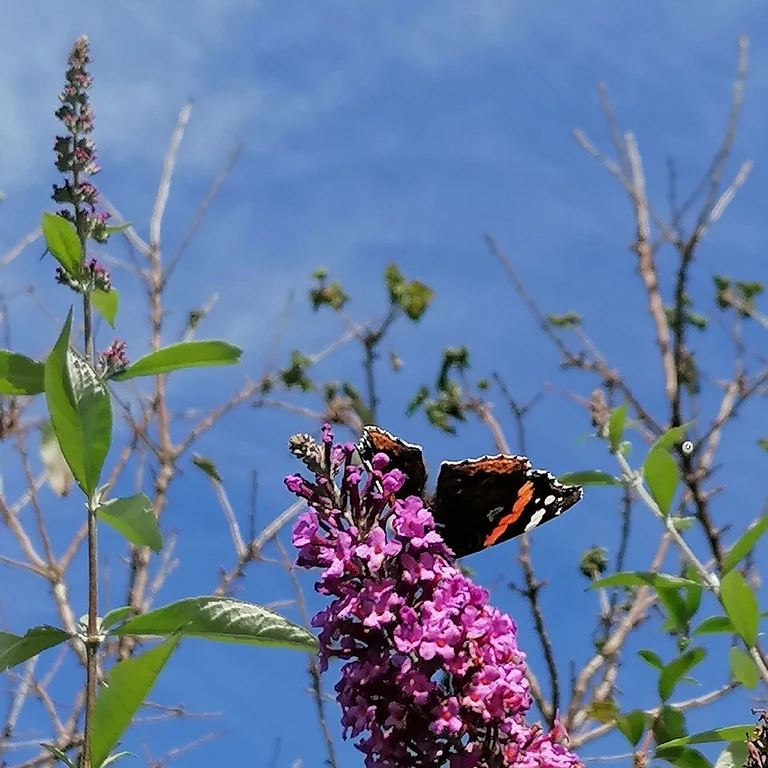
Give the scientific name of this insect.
Vanessa atalanta
